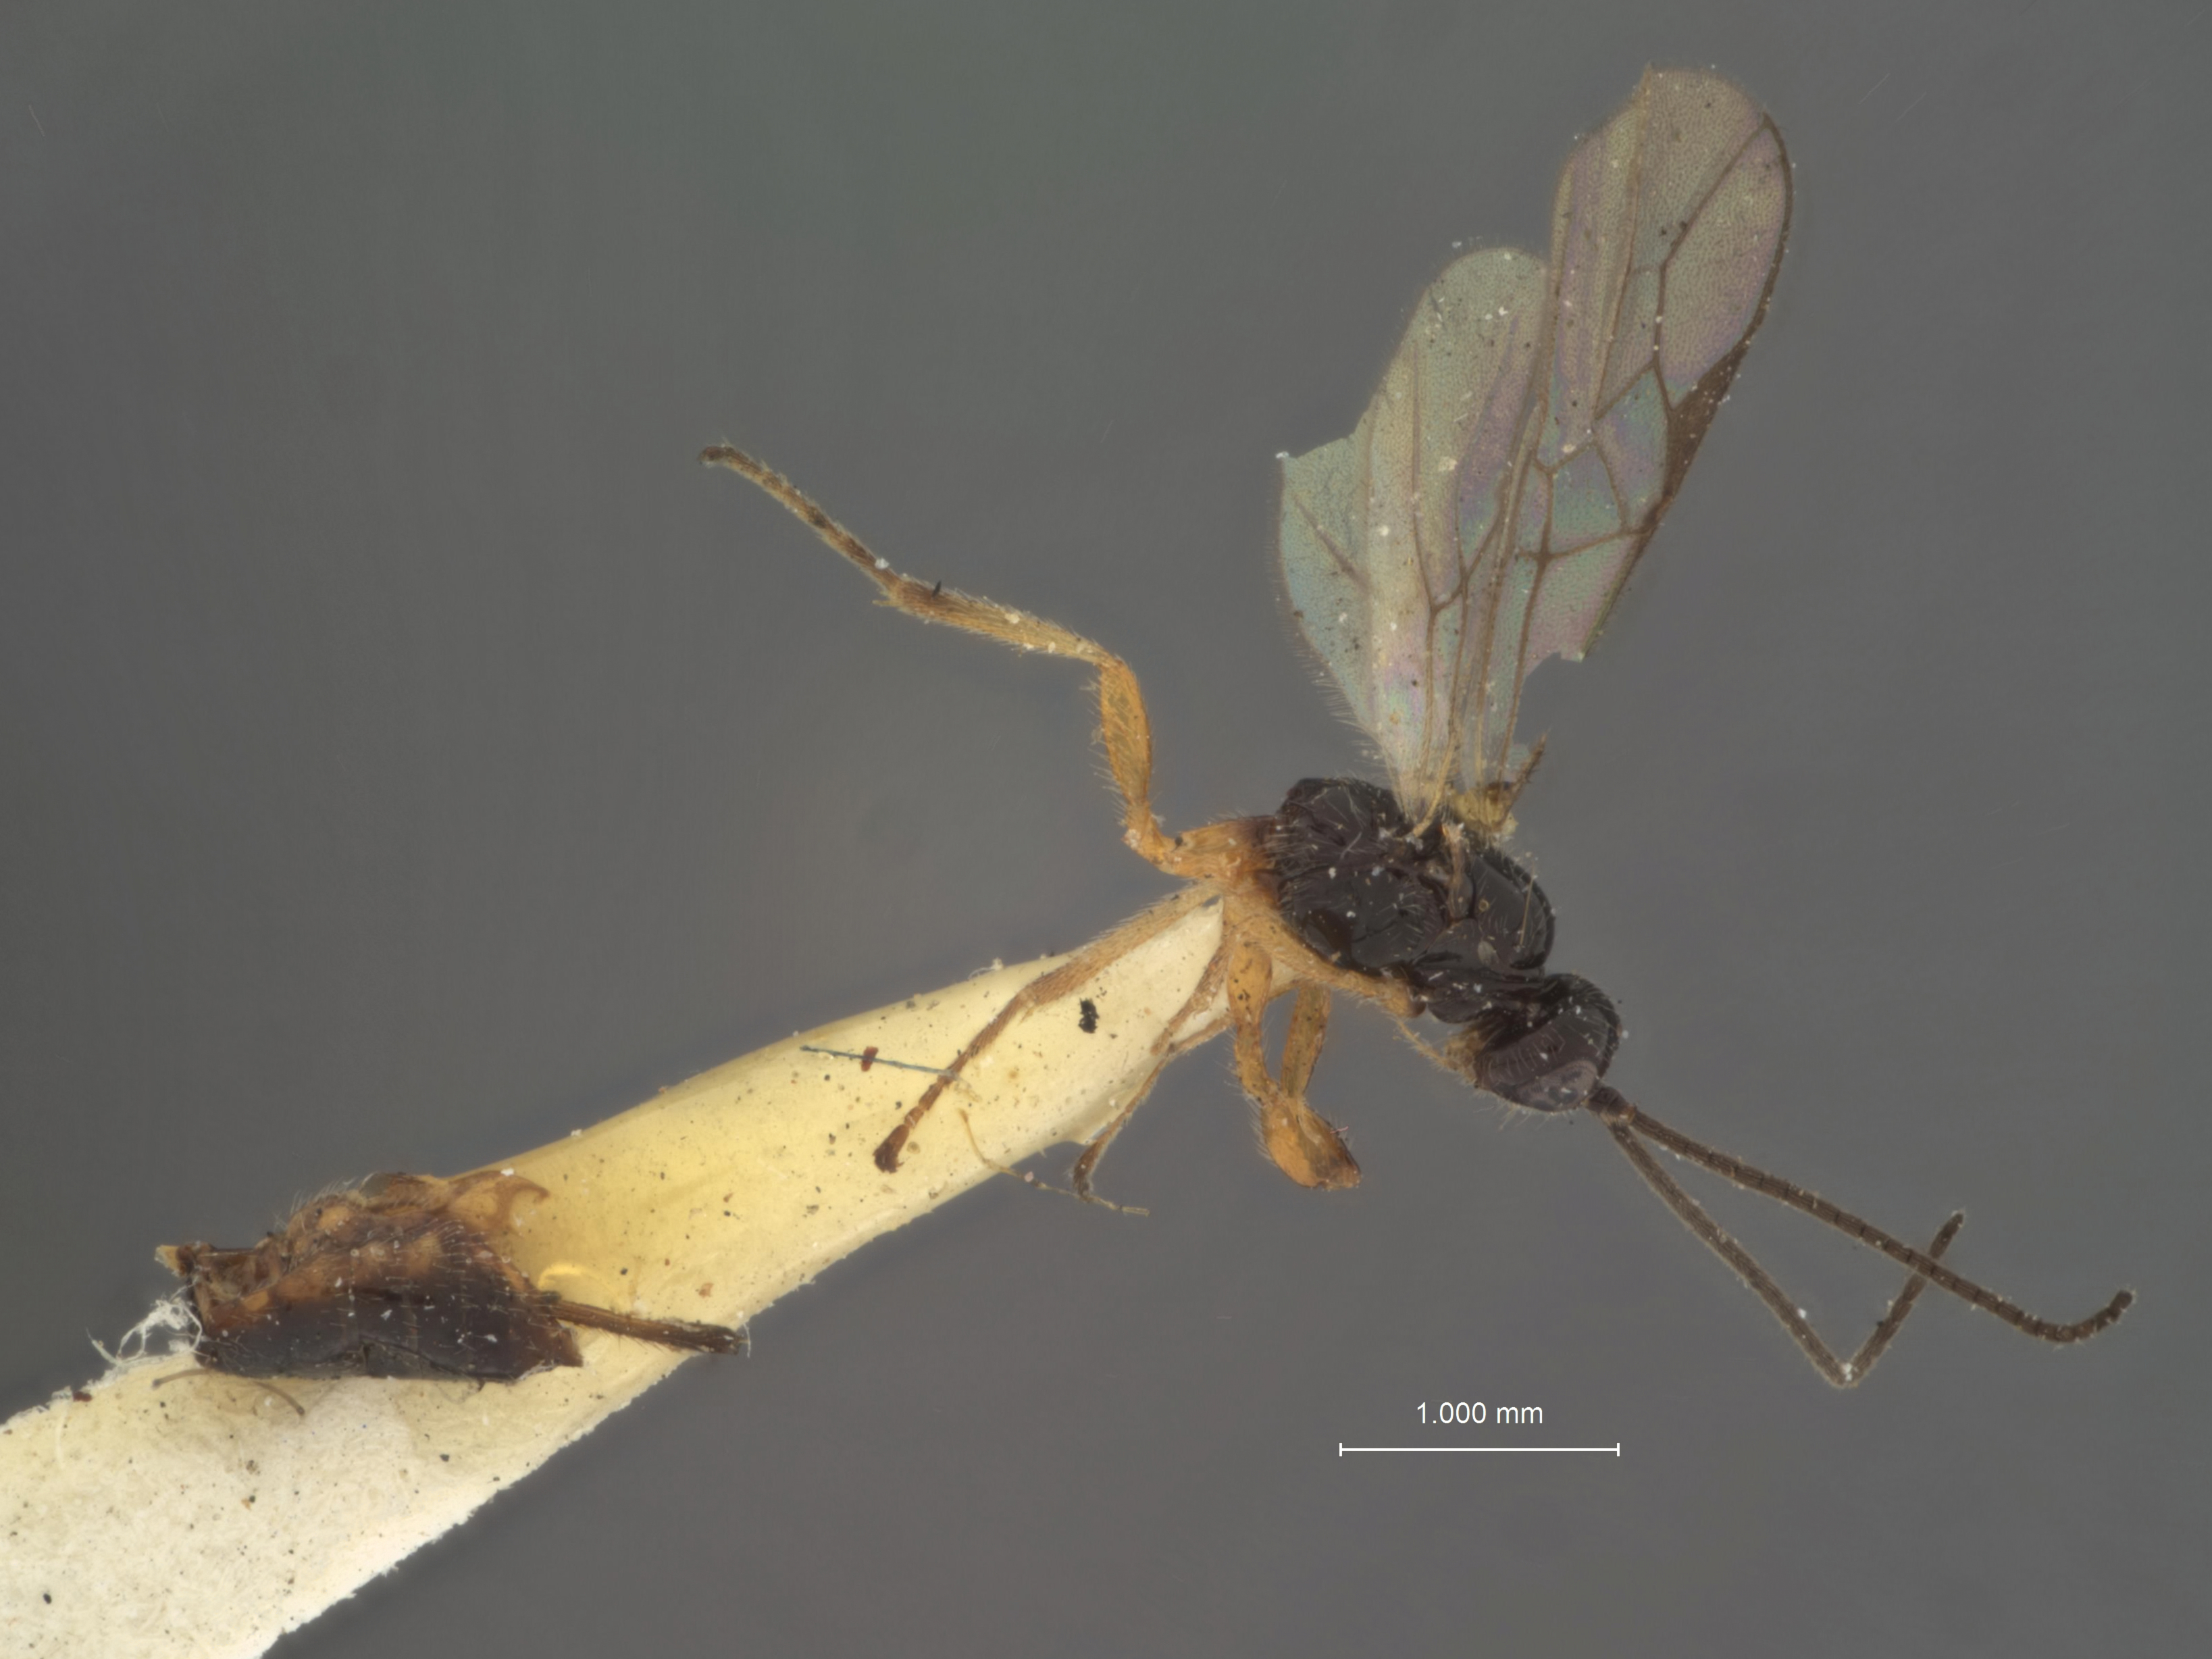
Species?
Microbracon unas
